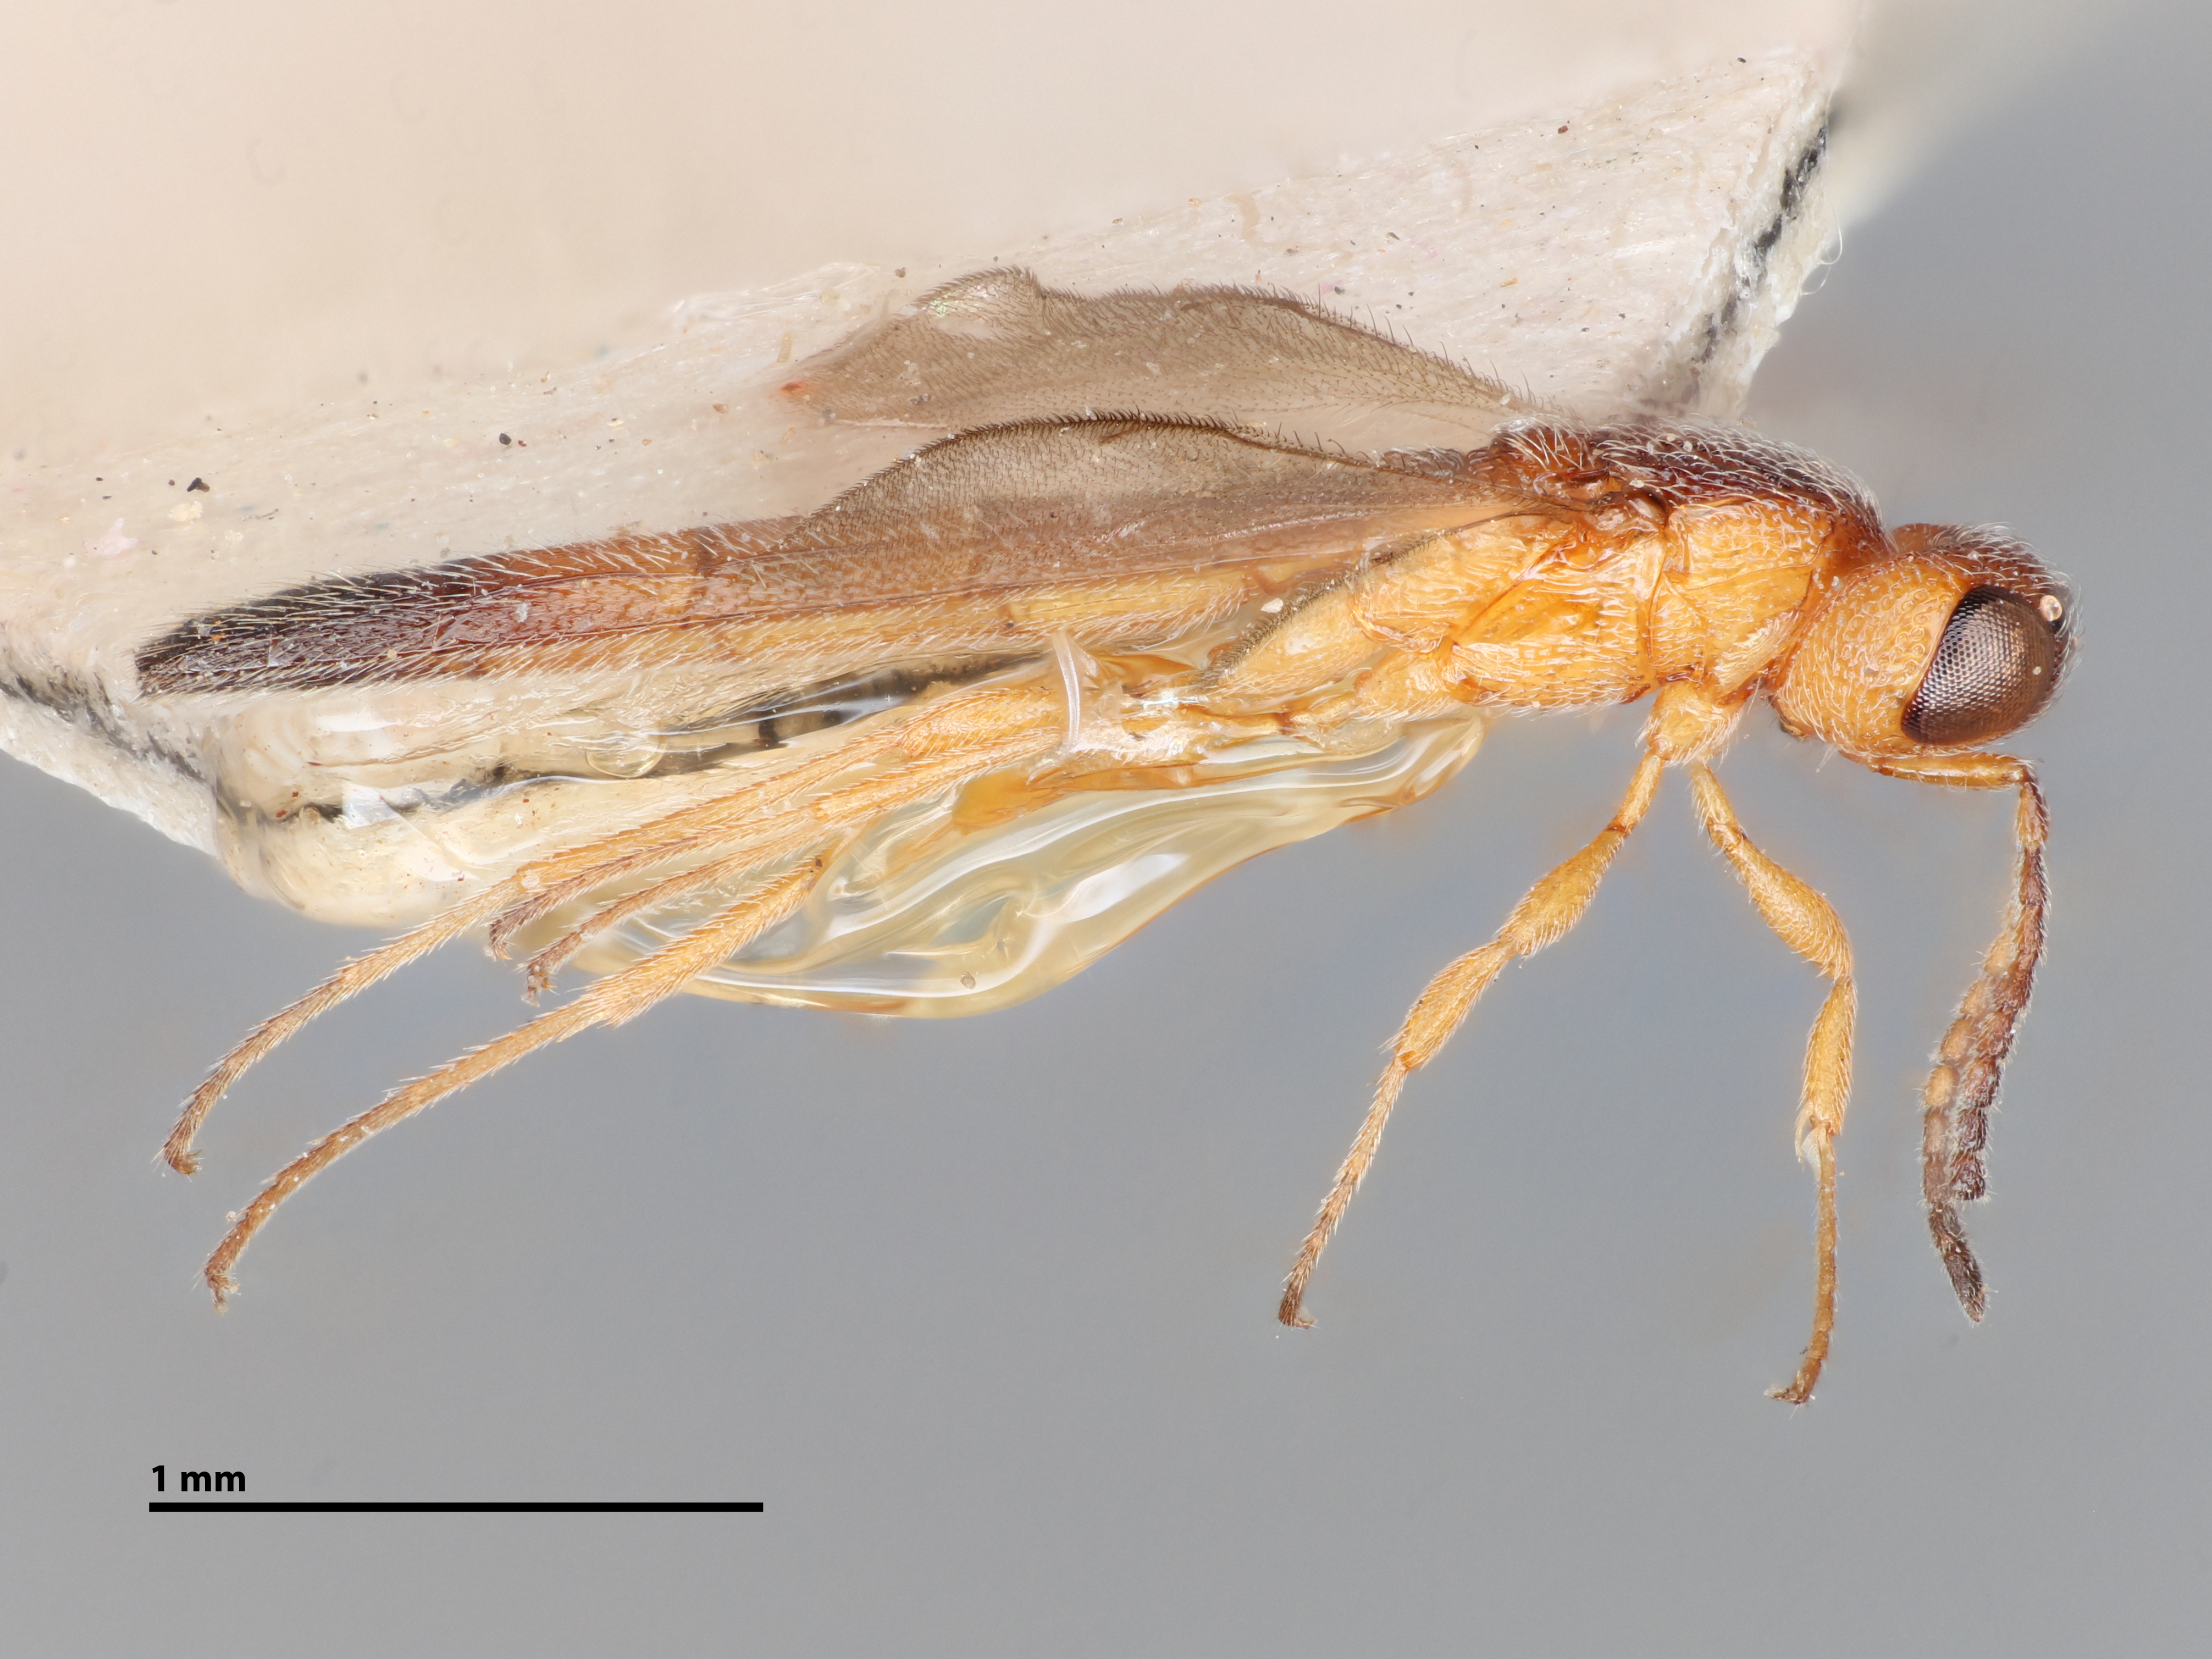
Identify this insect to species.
Macroteleia indica
